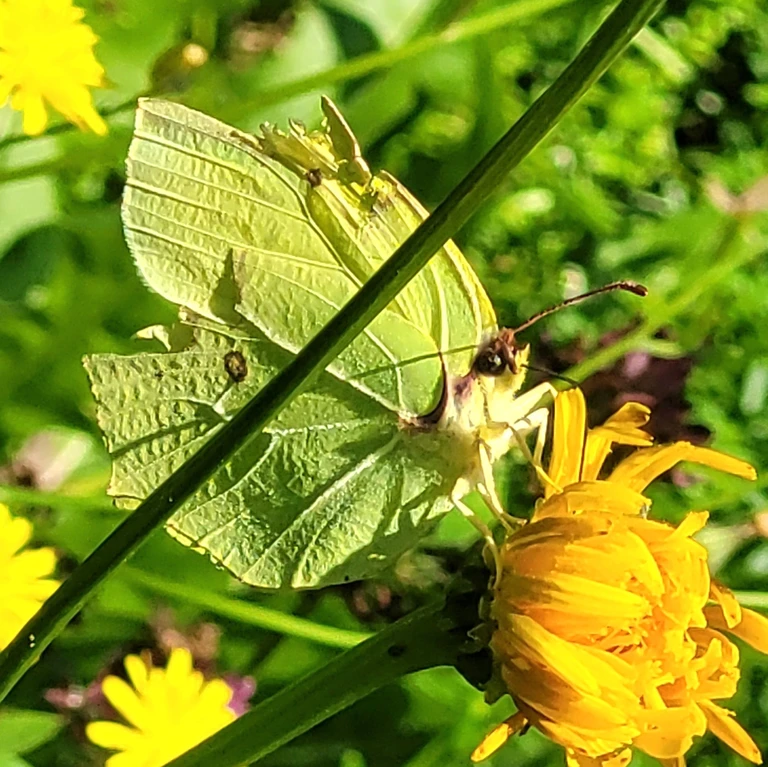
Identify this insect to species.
Gonepteryx rhamni
